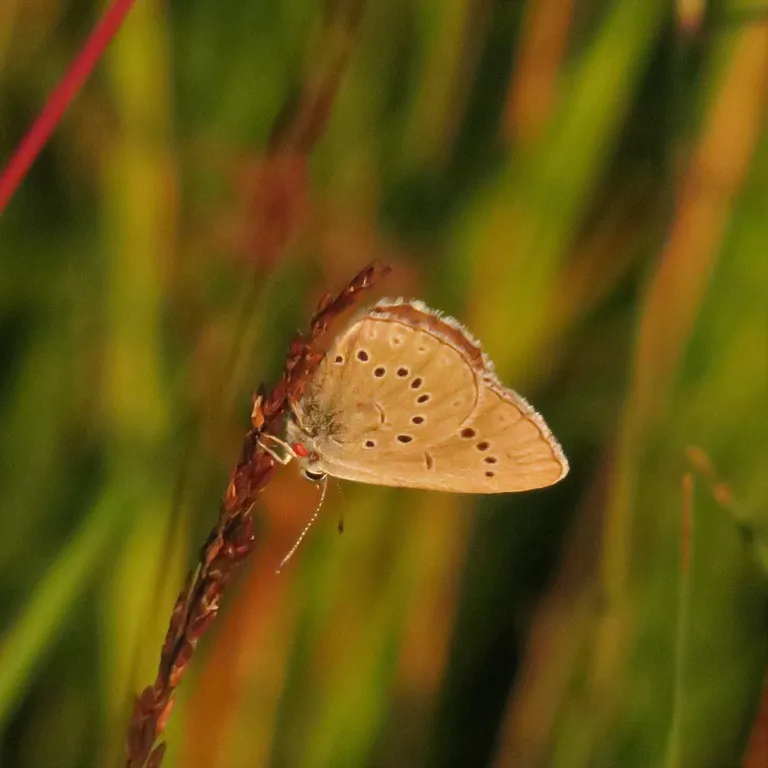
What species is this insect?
Phengaris teleius
